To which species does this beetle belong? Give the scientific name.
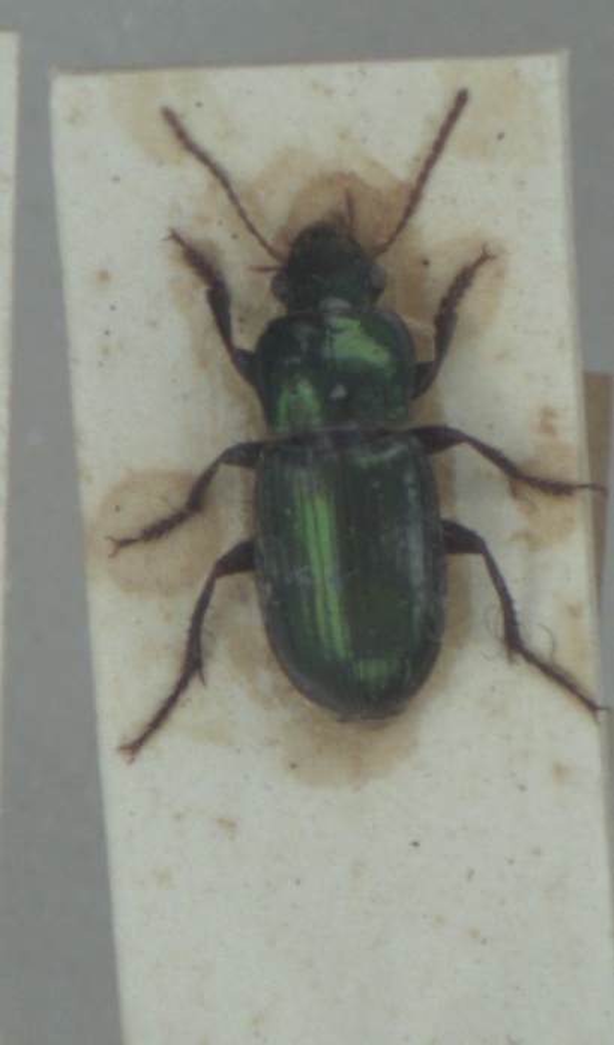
Harpalus affinis
